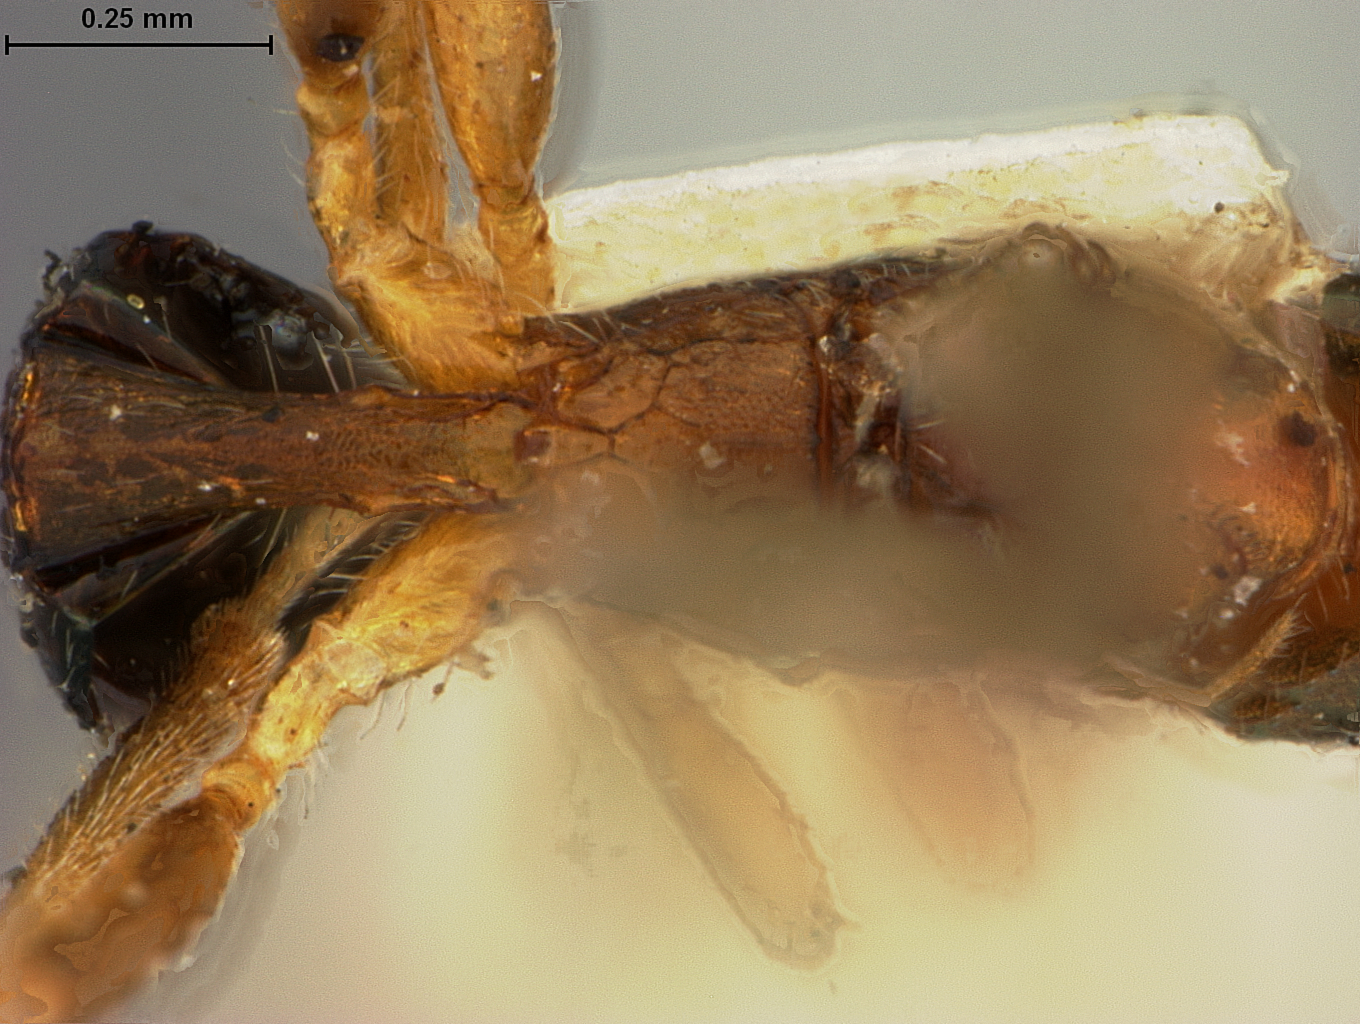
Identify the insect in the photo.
Spathius californicus
